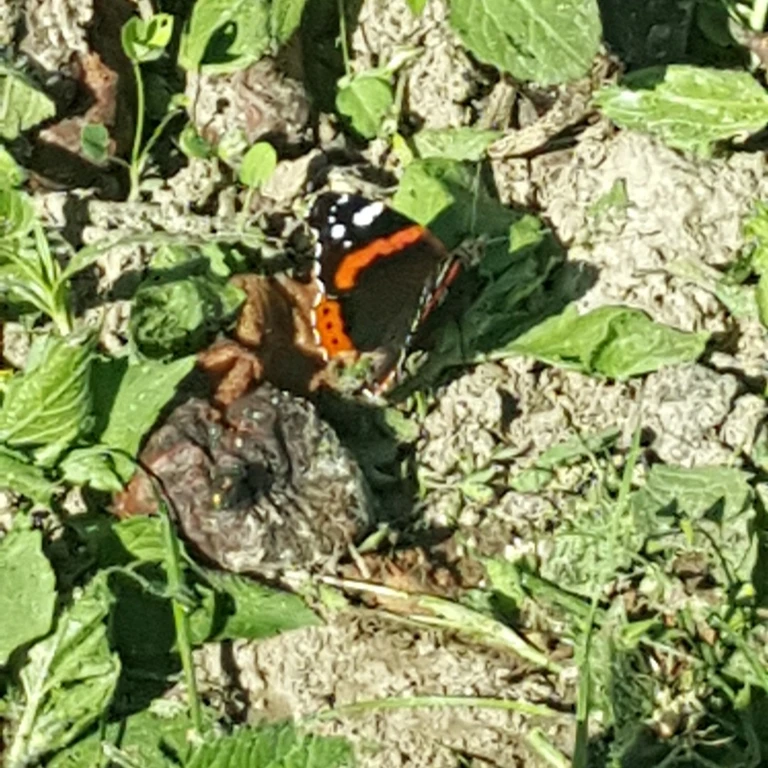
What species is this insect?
Vanessa atalanta
